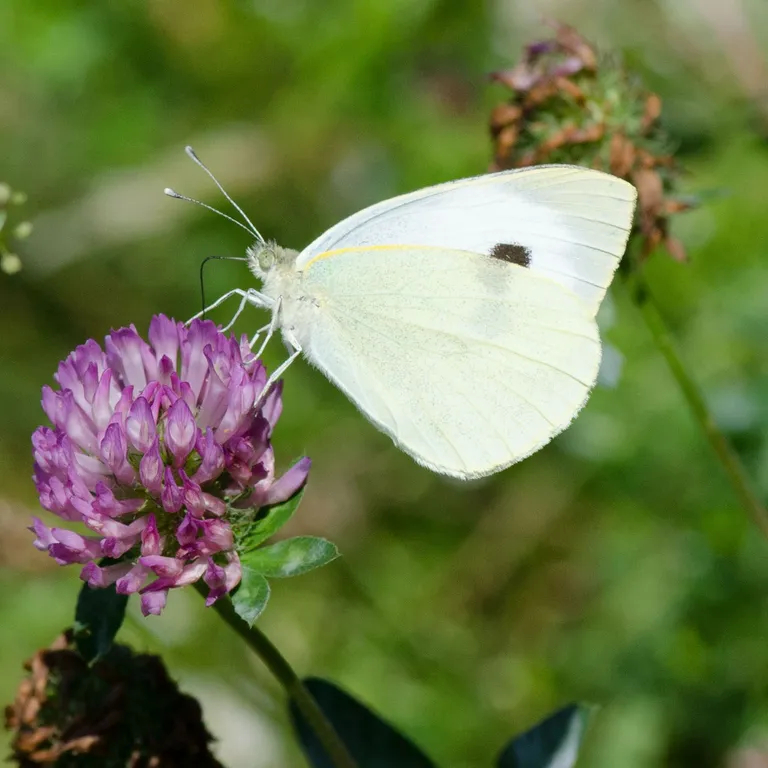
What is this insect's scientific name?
Pieris brassicae
